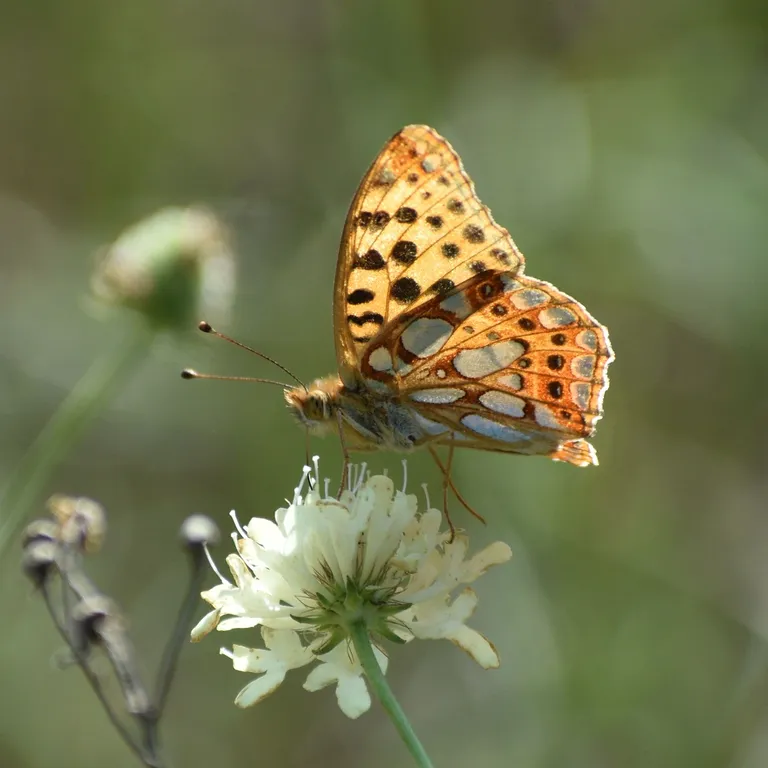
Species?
Issoria lathonia
